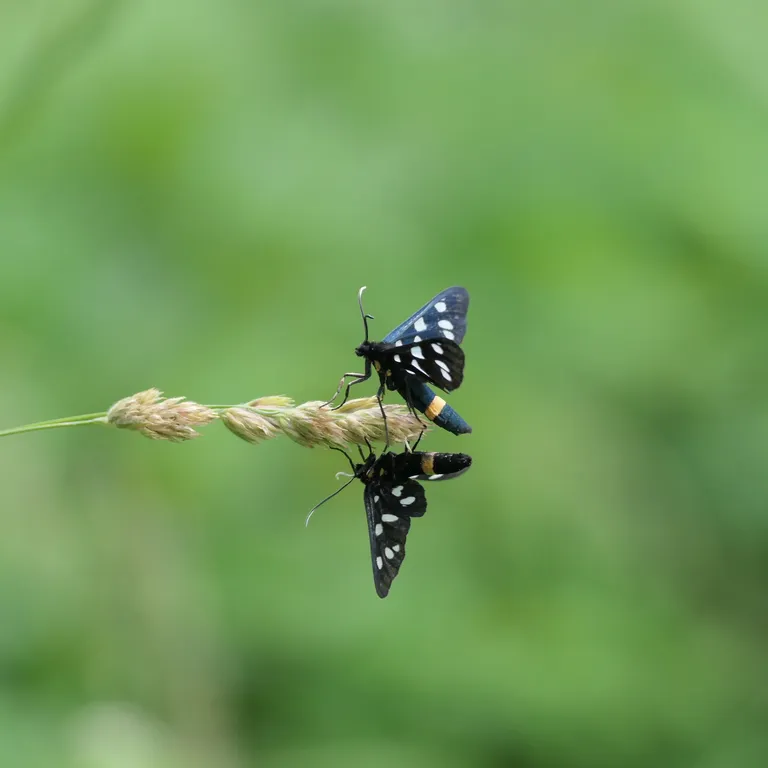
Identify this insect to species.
Amata phegea
